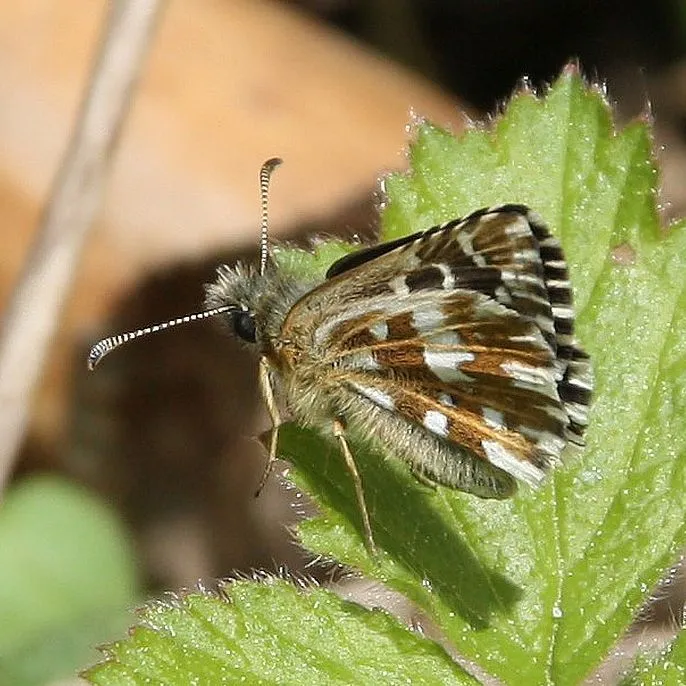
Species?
Pyrgus malvae
